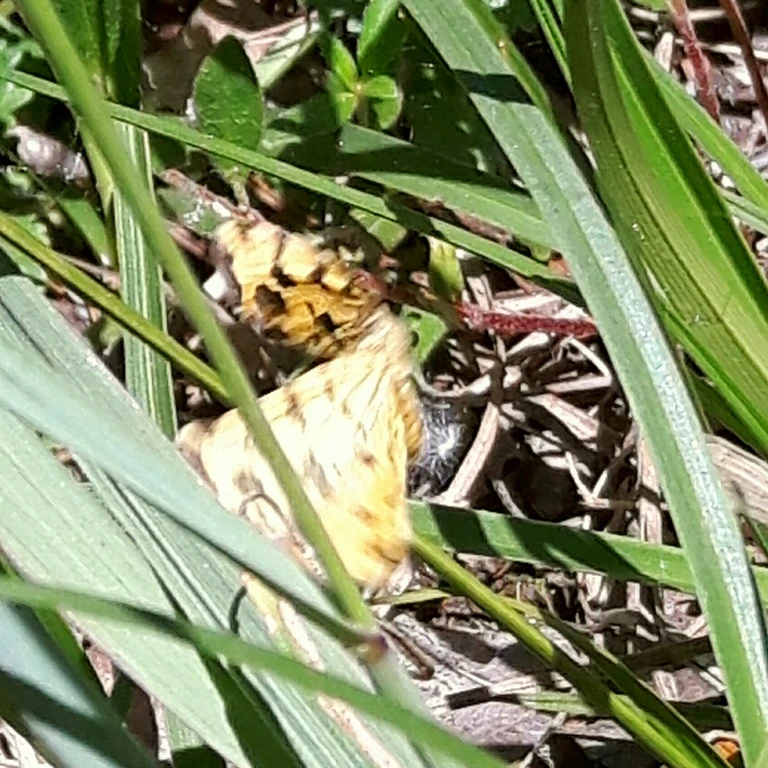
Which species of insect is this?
Pseudopanthera macularia
